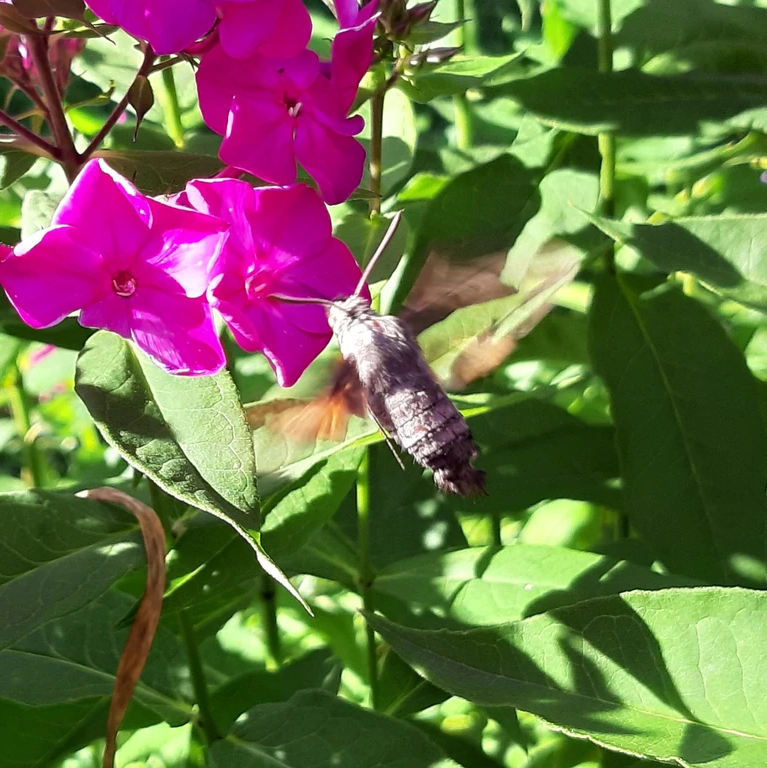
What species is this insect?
Macroglossum stellatarum
